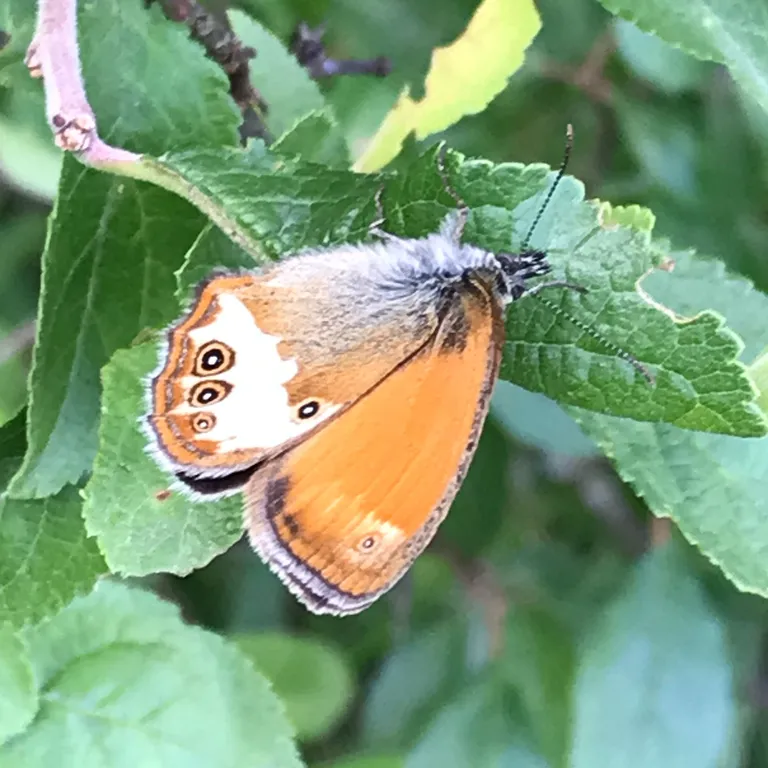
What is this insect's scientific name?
Coenonympha arcania
